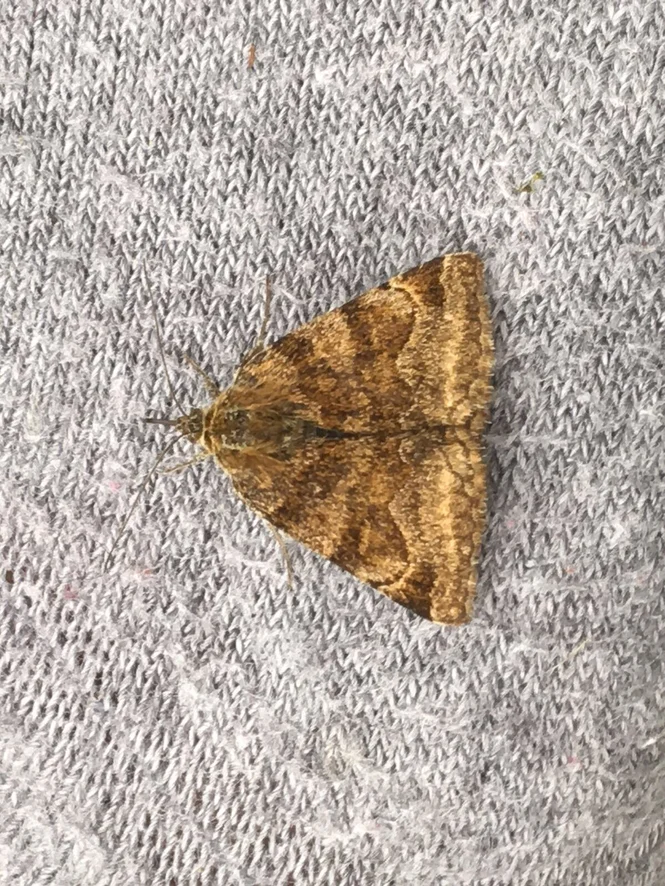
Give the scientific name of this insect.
Euclidia glyphica
